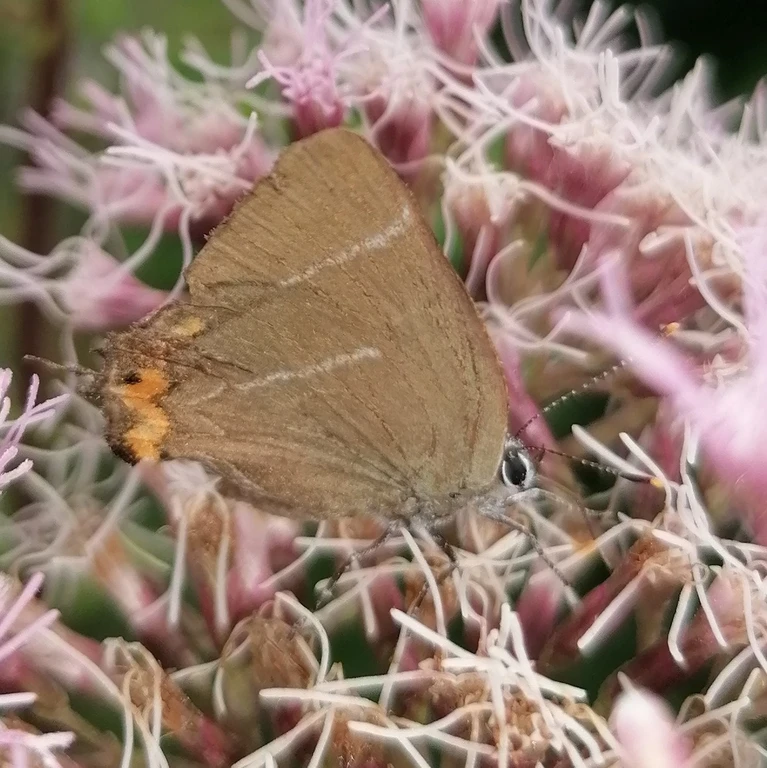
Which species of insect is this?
Satyrium w-album
